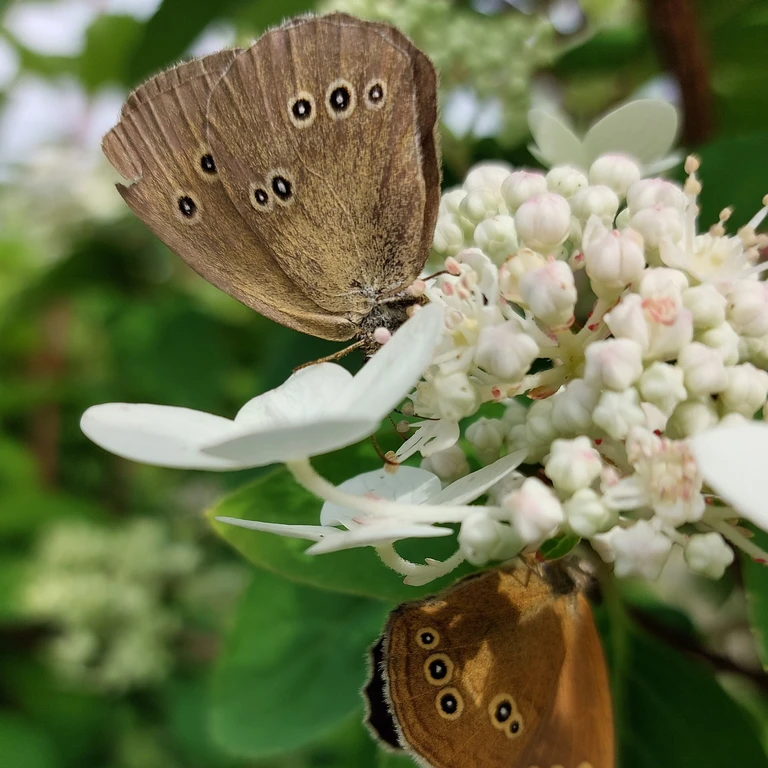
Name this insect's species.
Aphantopus hyperantus
